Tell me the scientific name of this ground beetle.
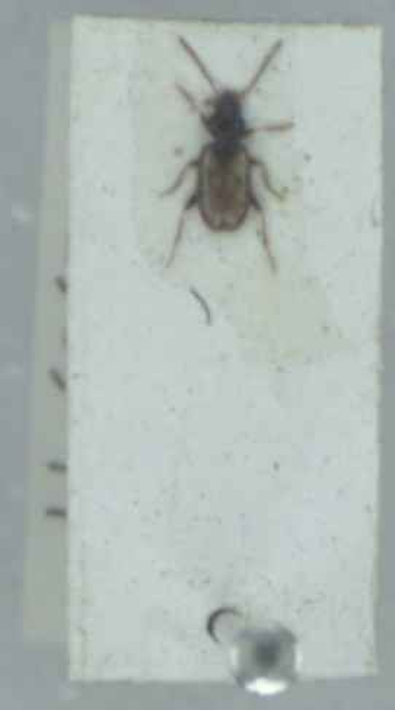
Tachys scutellaris
